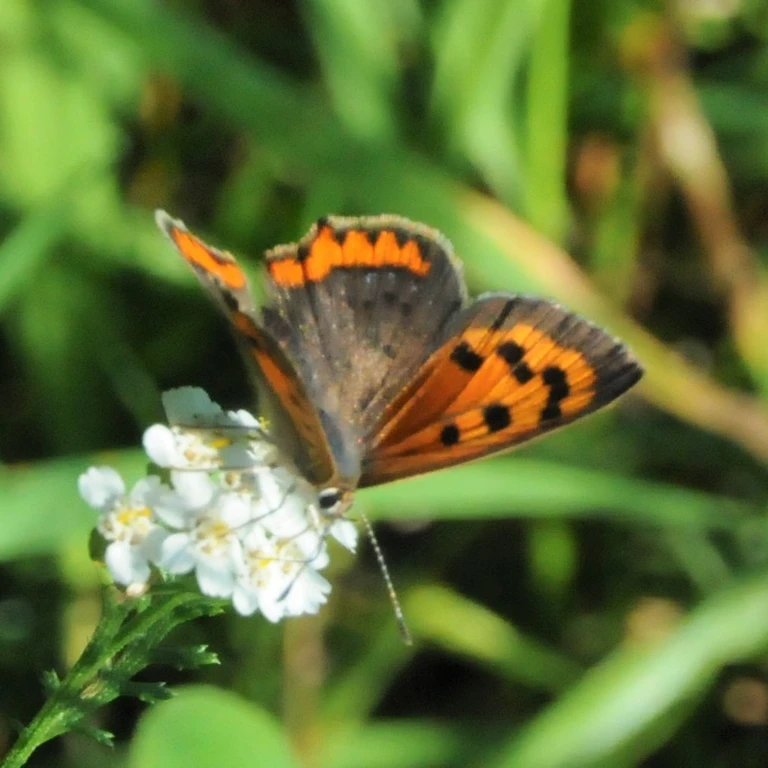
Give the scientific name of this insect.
Lycaena phlaeas
